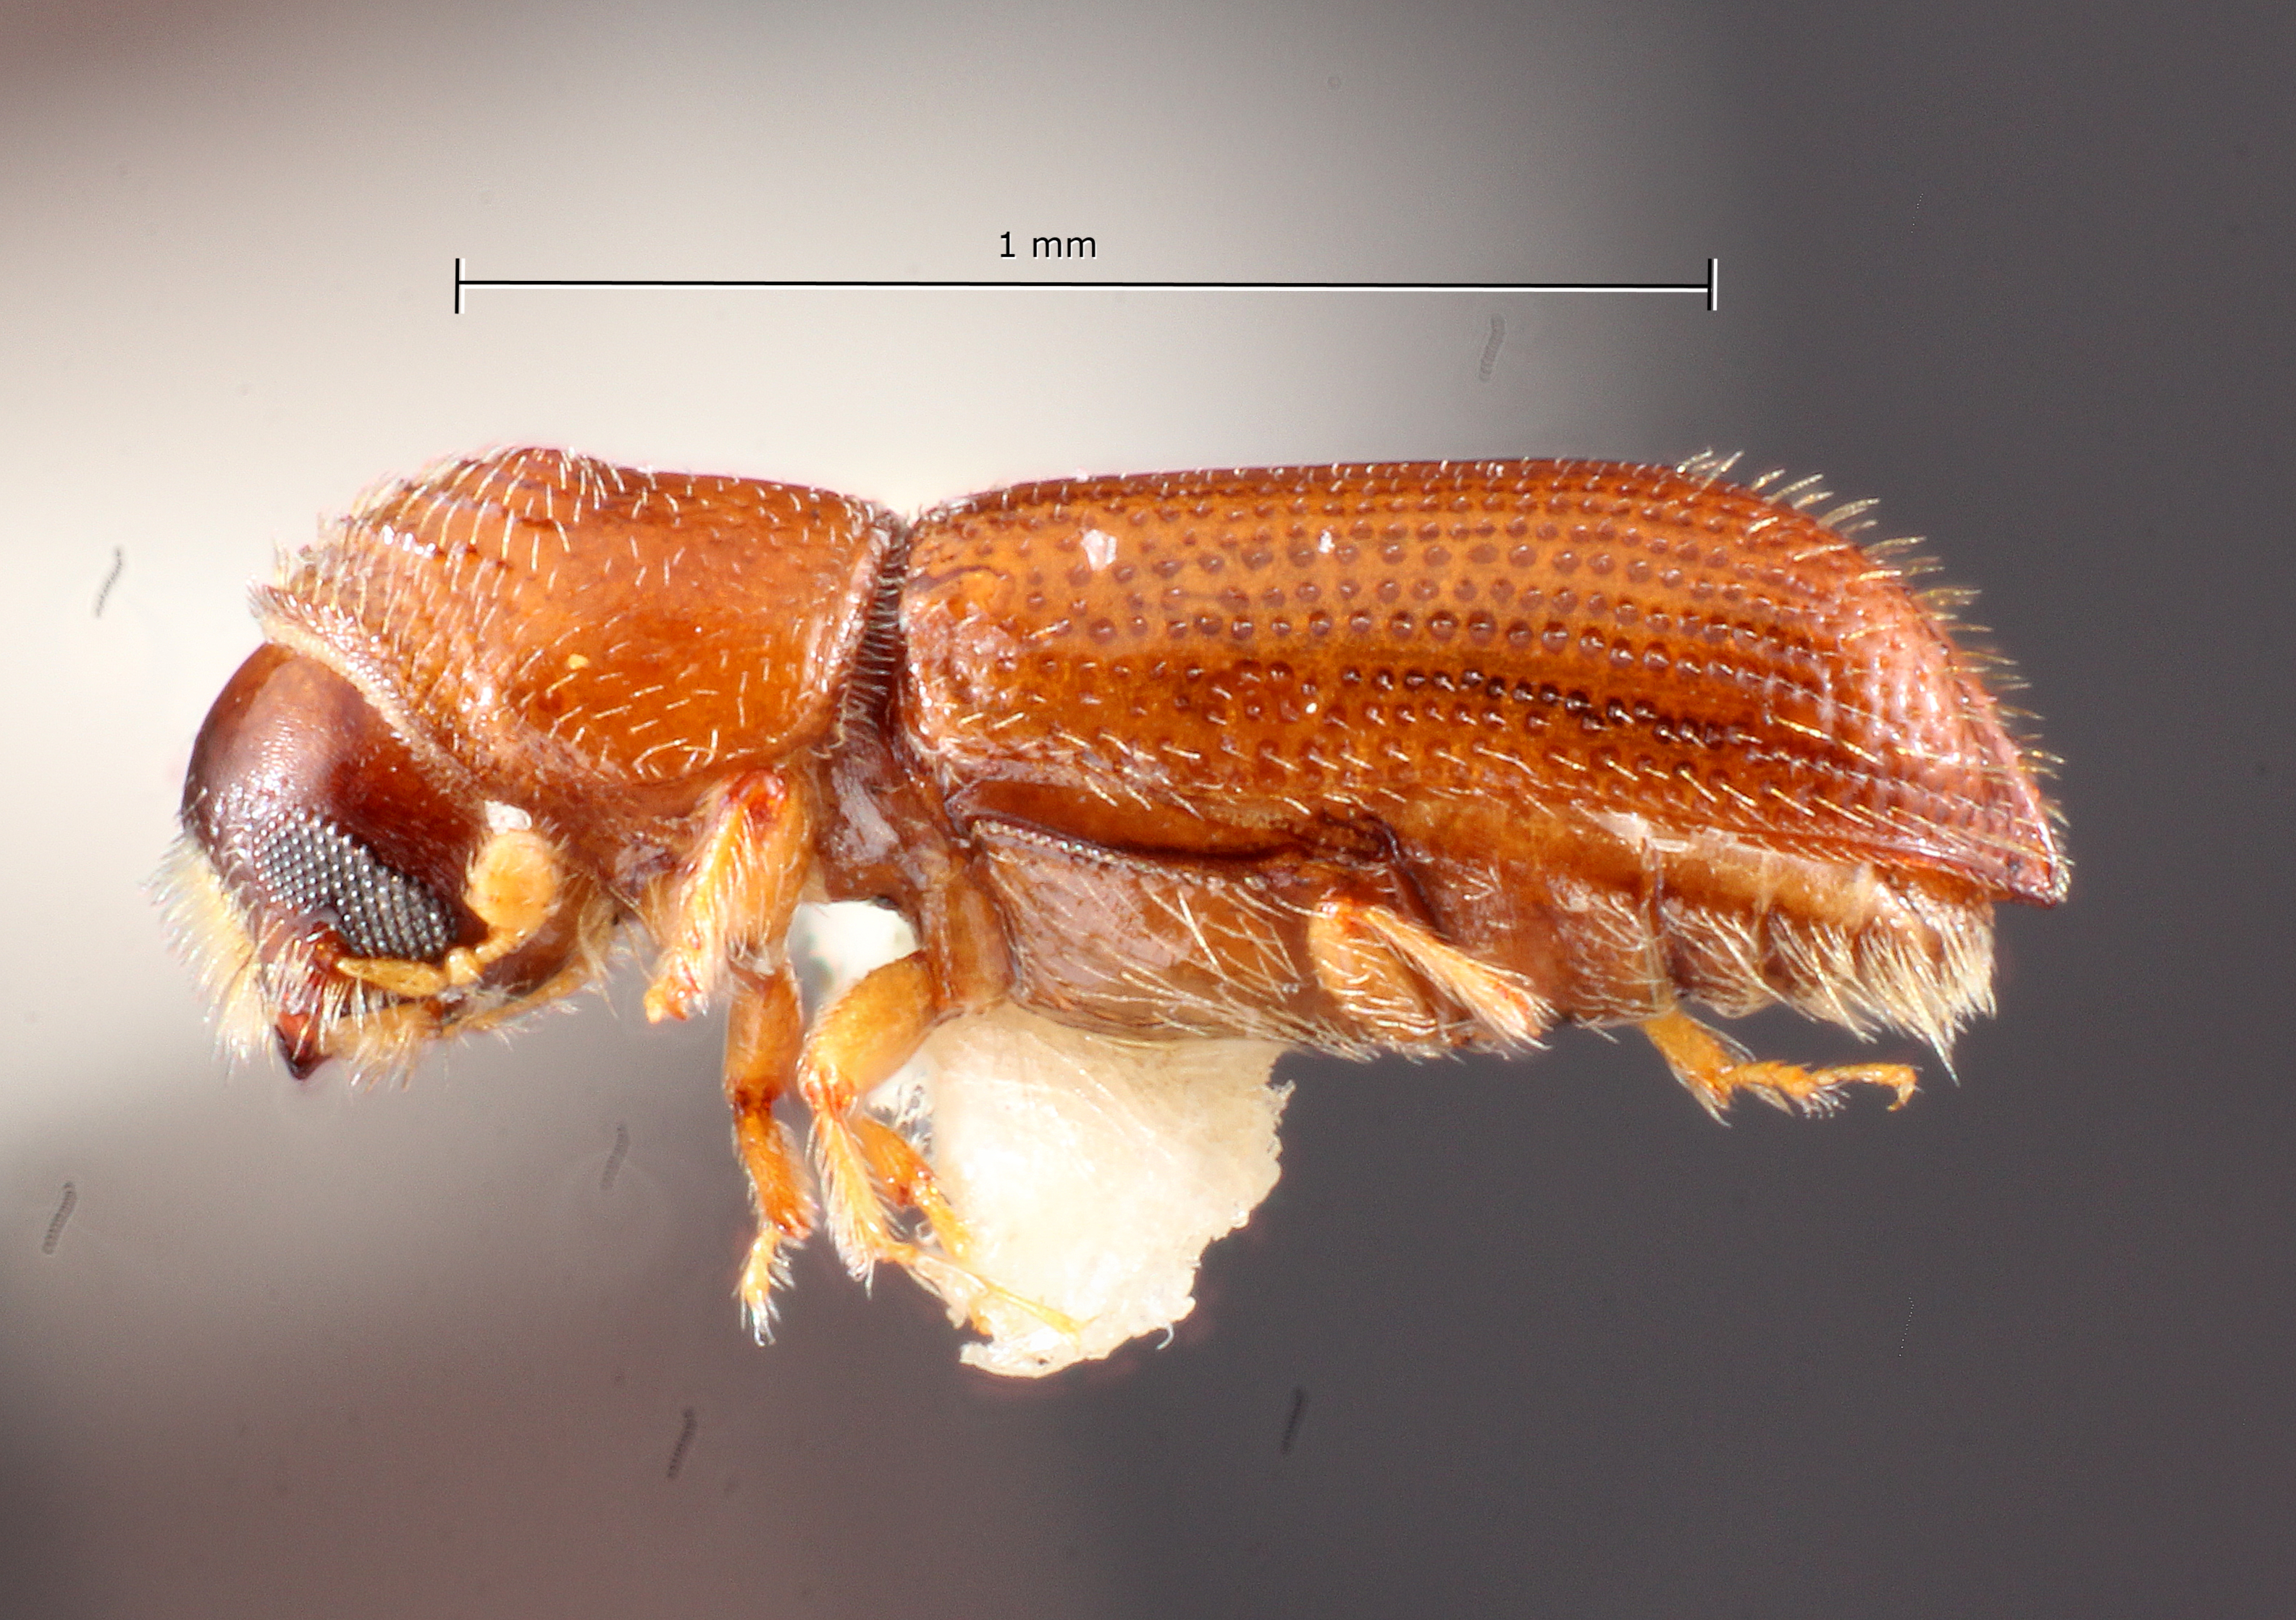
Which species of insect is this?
Pityophthorus attenuatus
